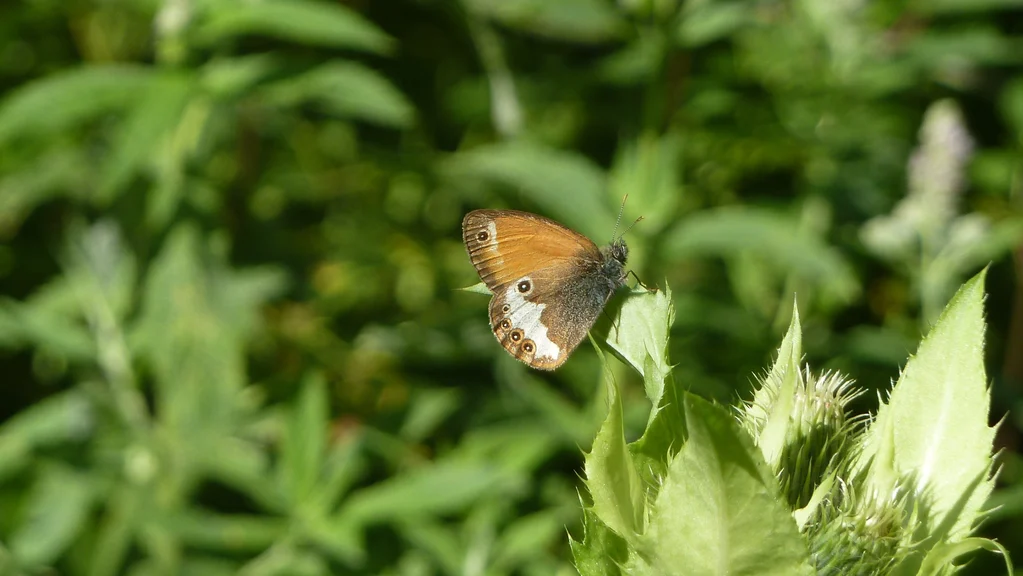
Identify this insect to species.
Coenonympha arcania
